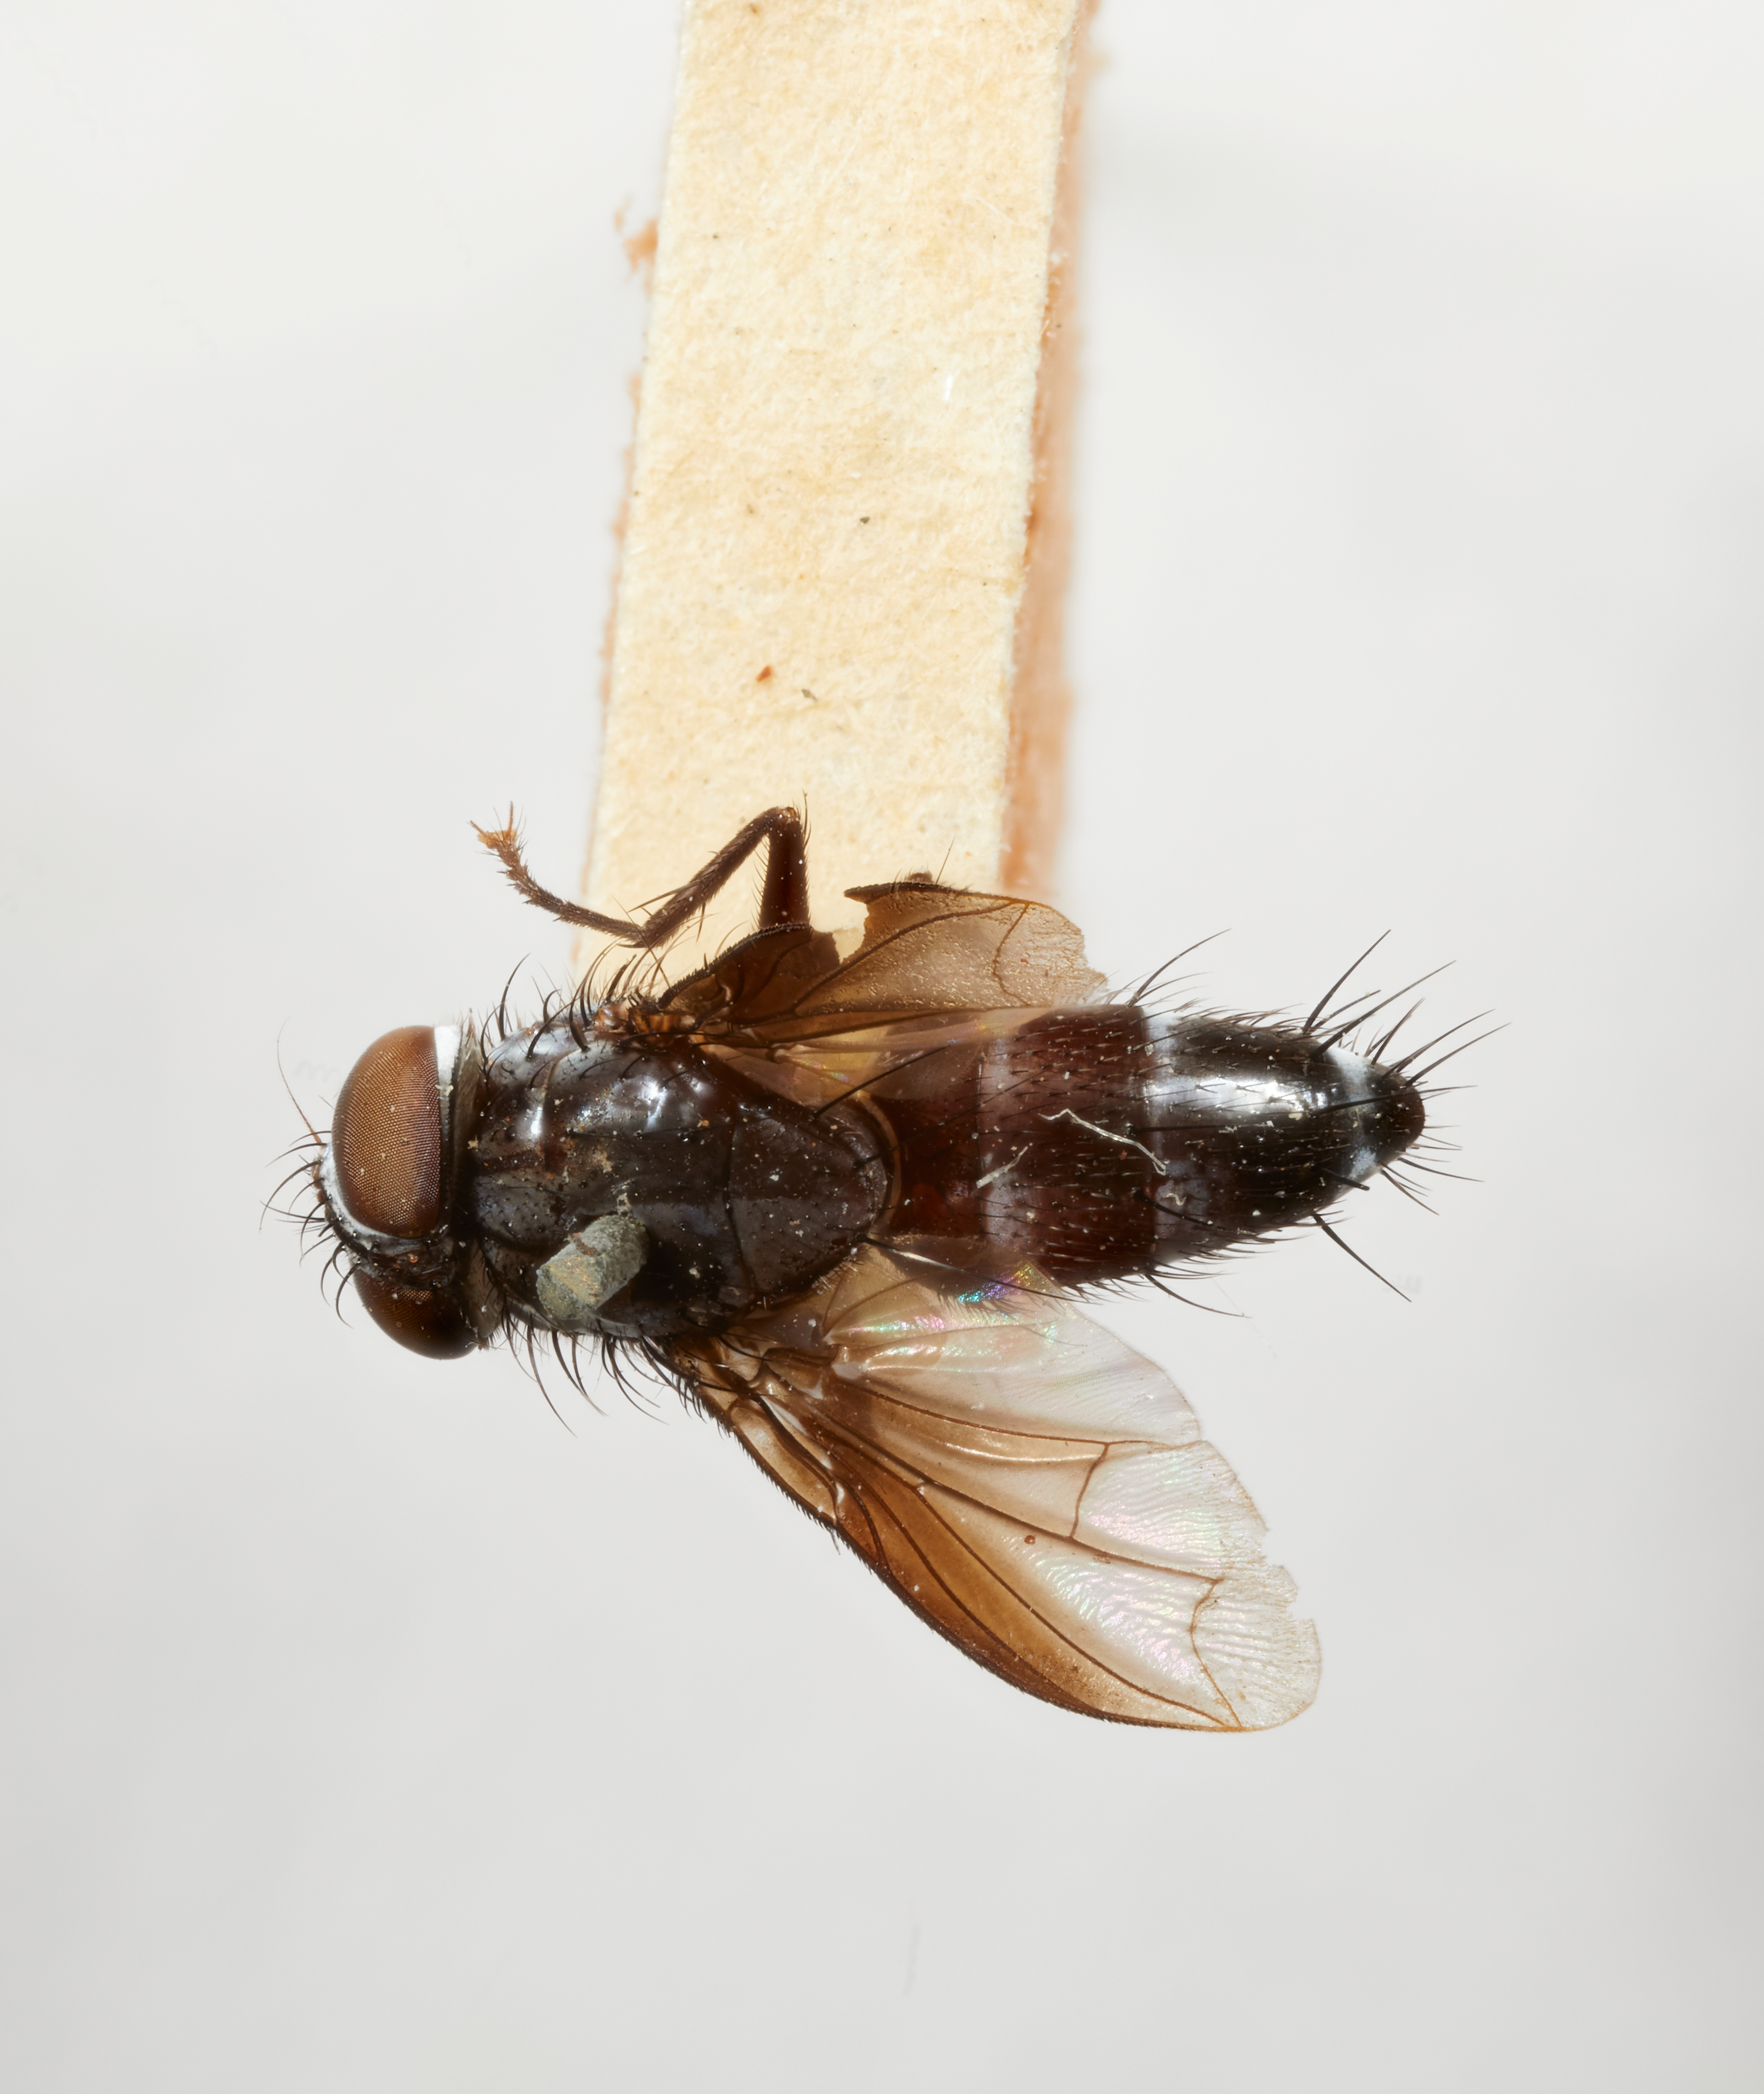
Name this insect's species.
Zosteropsis rutherfordi
